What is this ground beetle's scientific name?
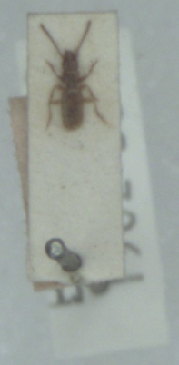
Aepus marinus
